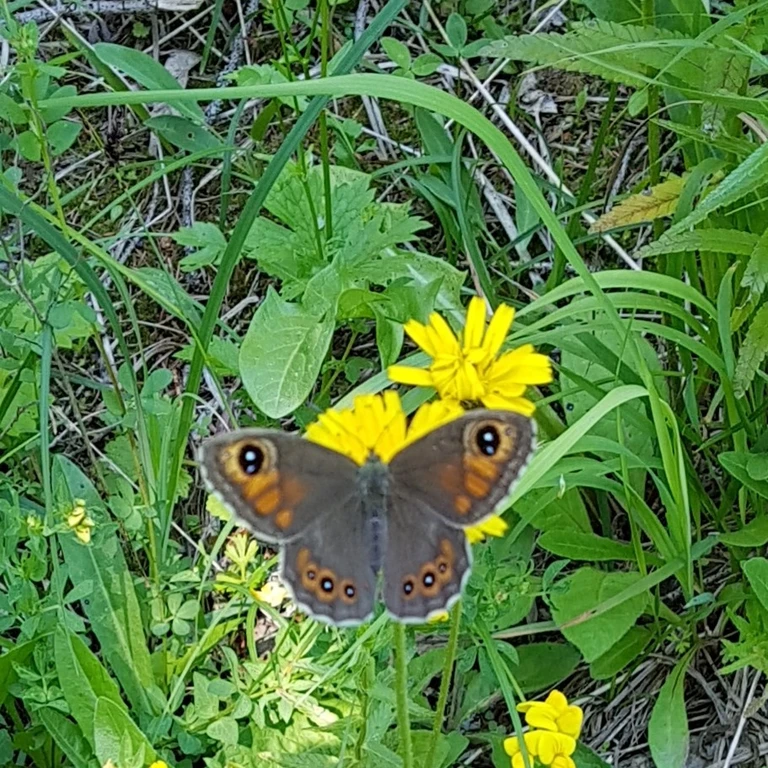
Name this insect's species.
Lasiommata maera (also Pararge maera)
